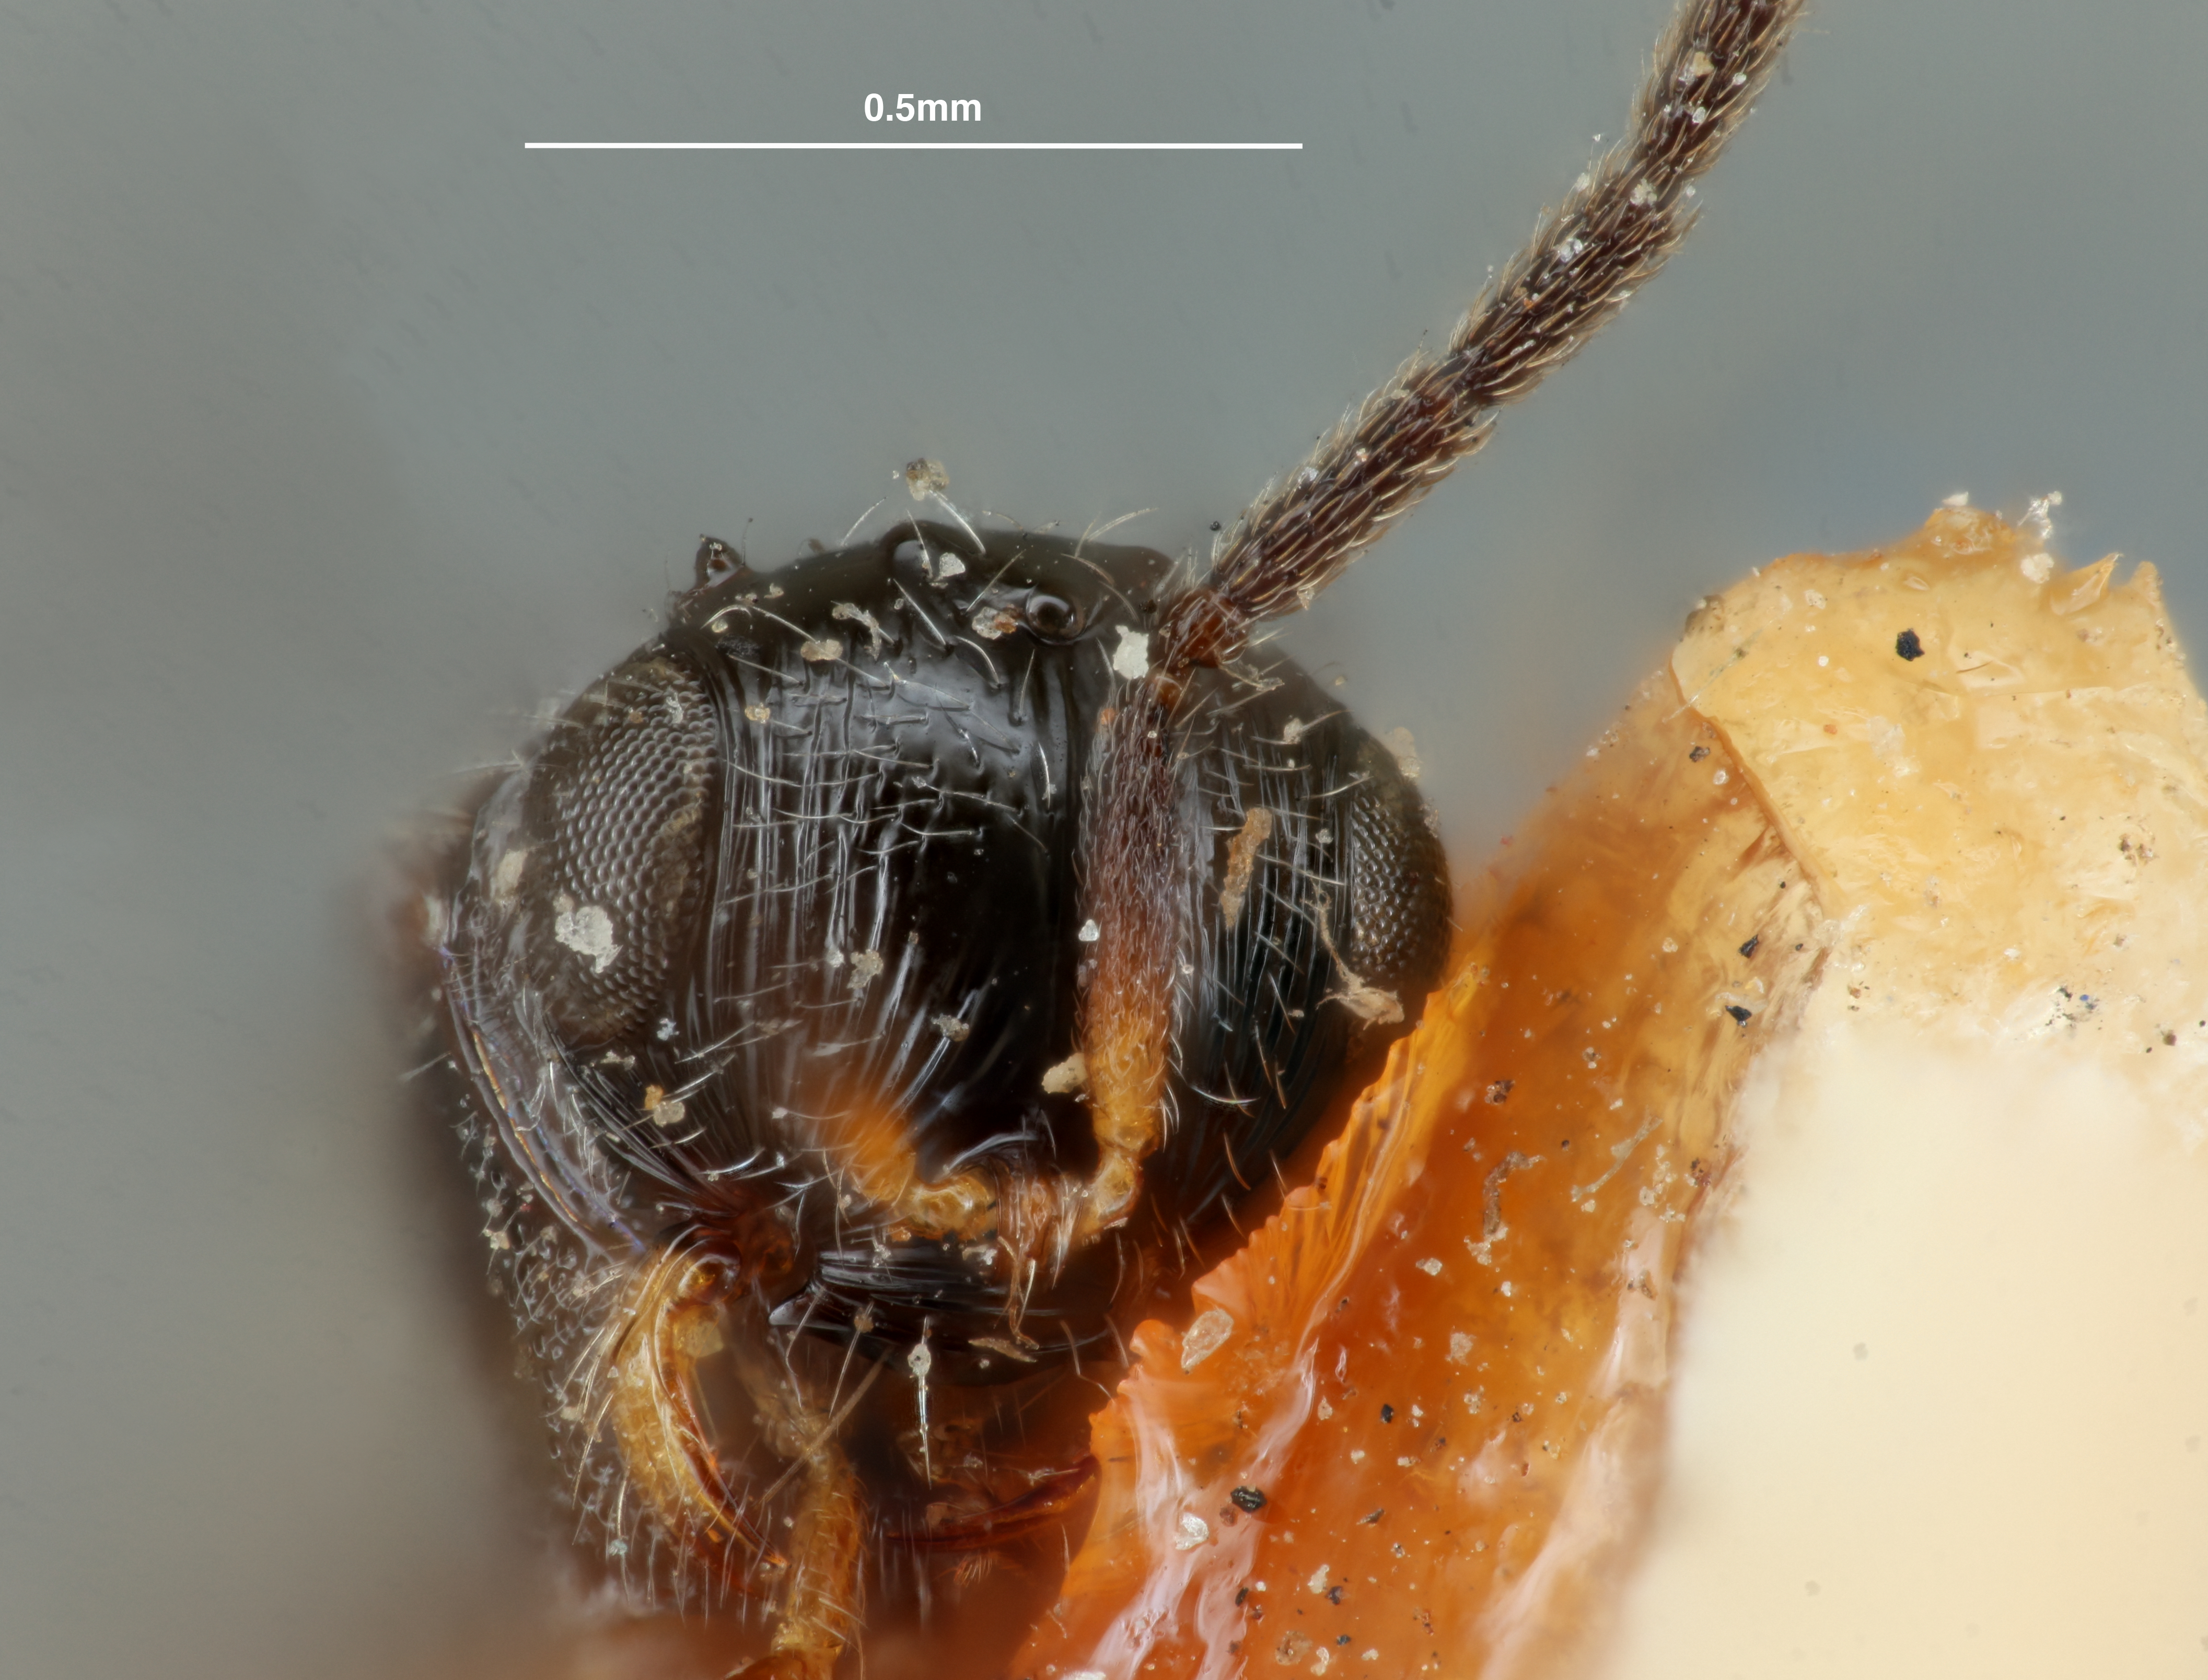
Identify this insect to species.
Prosacantha striatifrons
